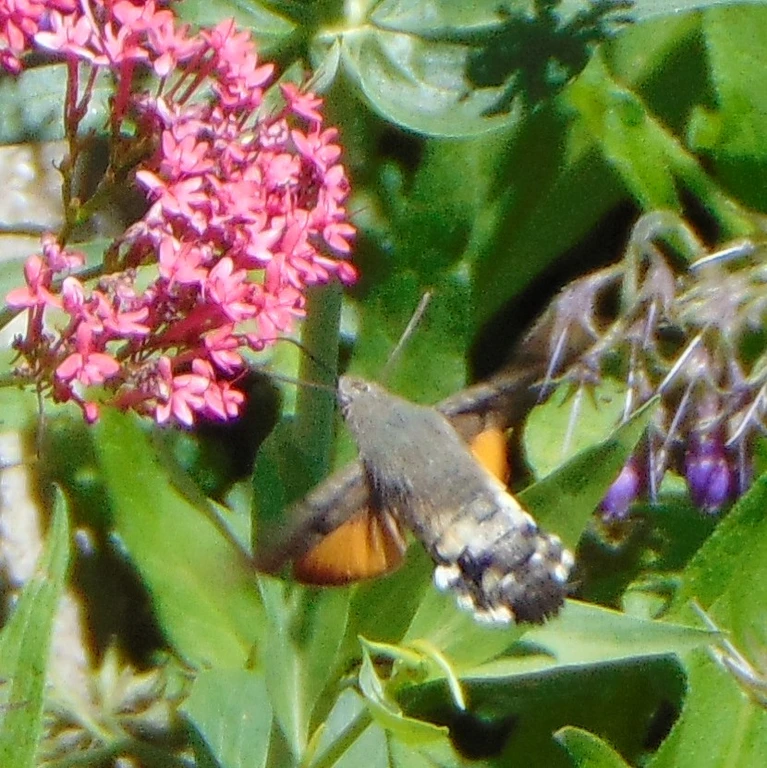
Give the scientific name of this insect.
Macroglossum stellatarum
